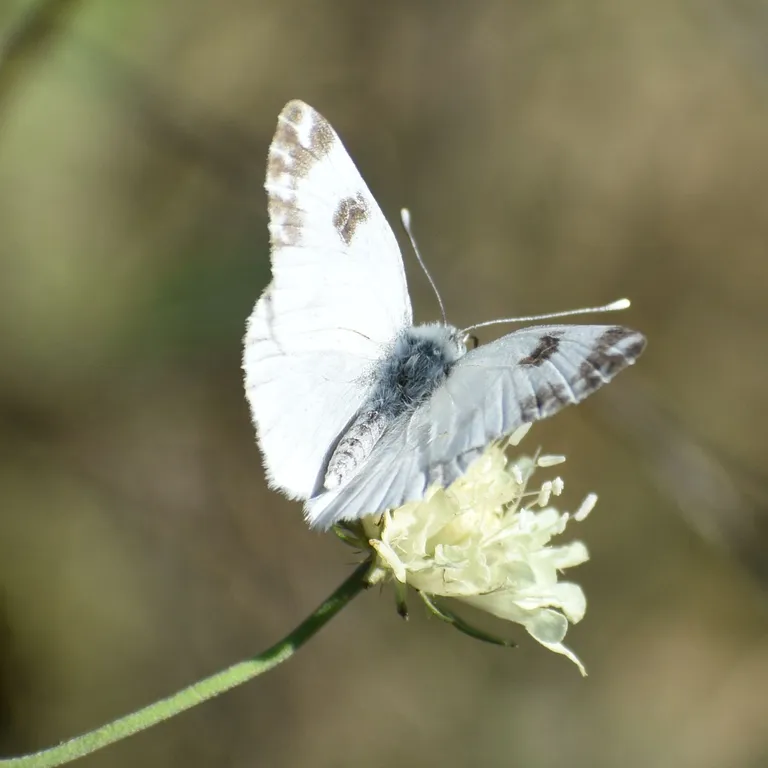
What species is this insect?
Pontia edusa
